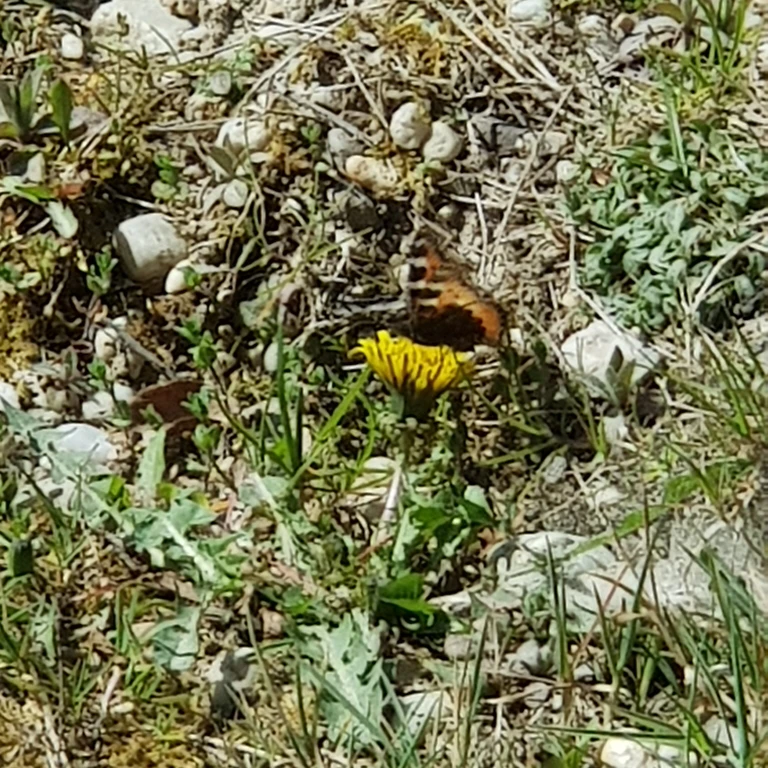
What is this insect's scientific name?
Aglais urticae
